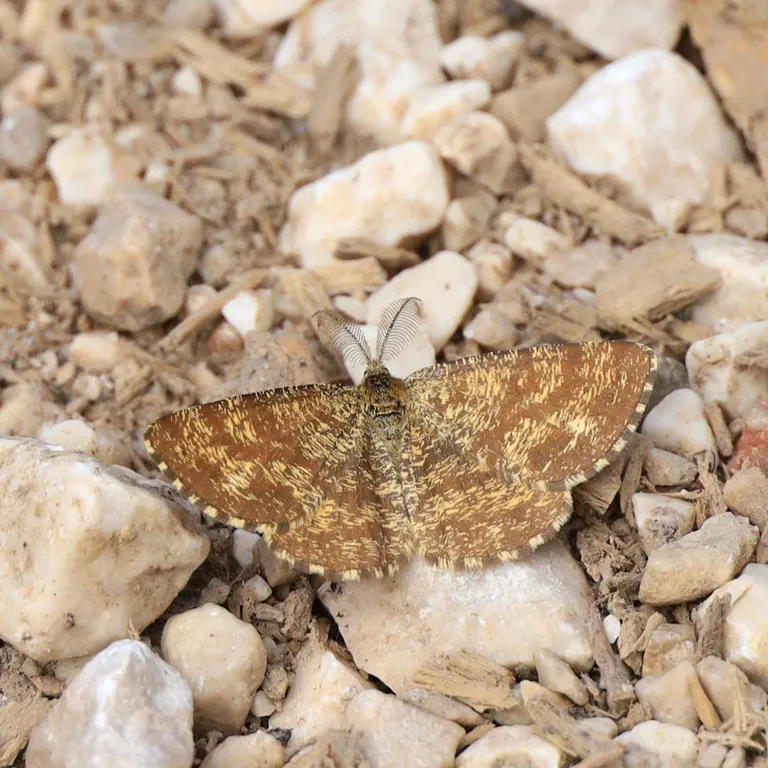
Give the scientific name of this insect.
Ematurga atomaria
